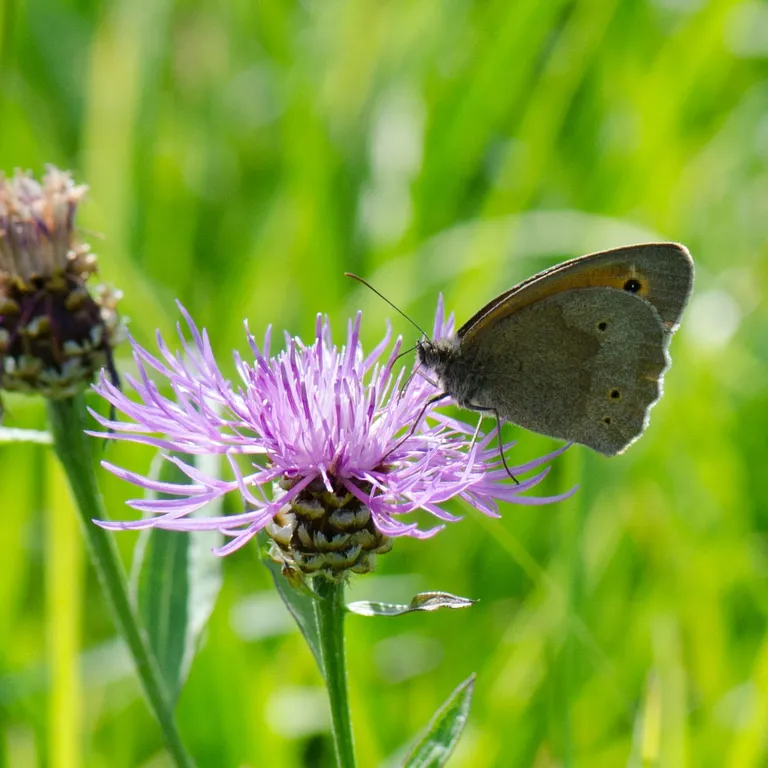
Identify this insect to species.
Maniola jurtina
